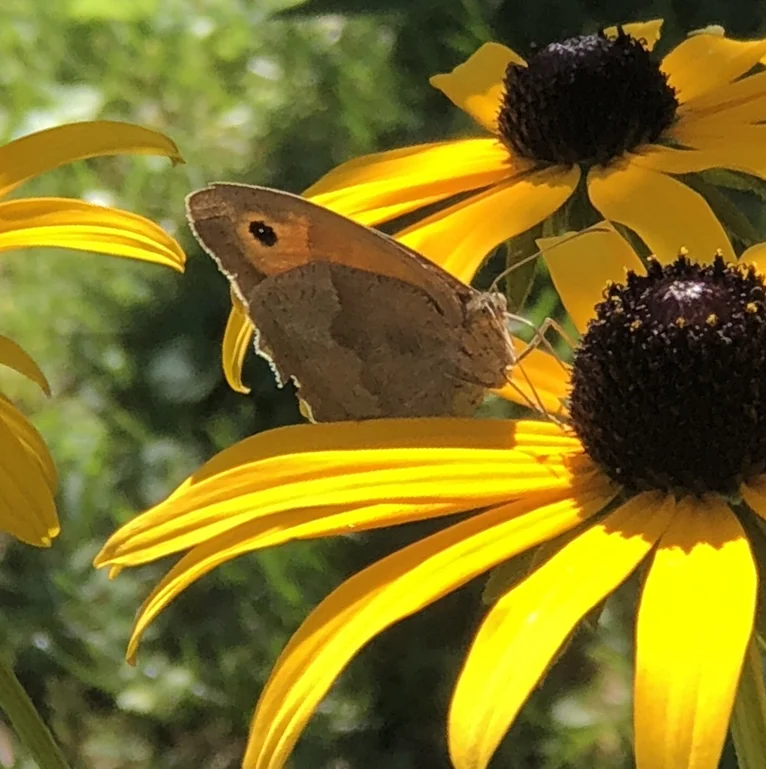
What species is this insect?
Maniola jurtina
